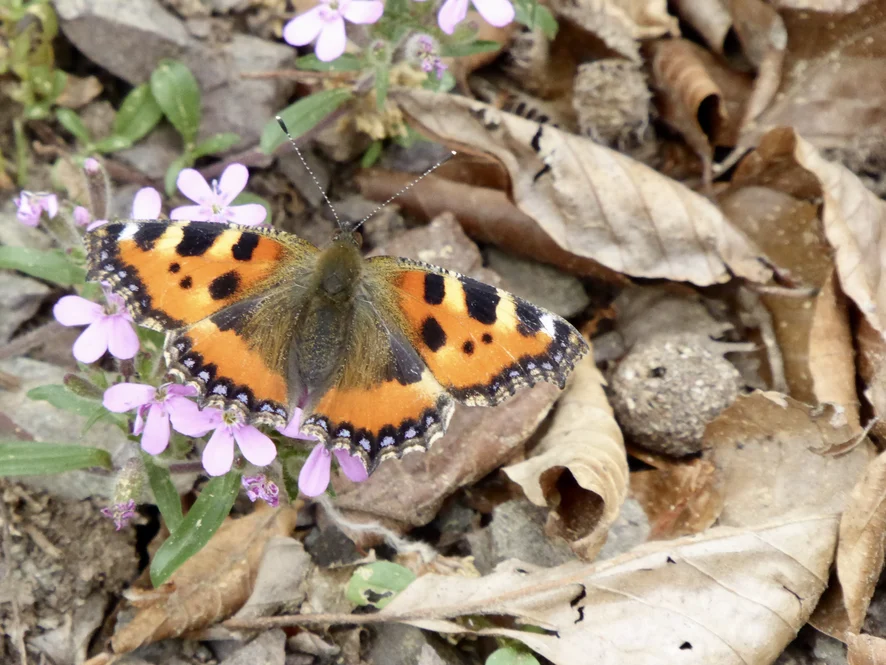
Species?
Aglais urticae
